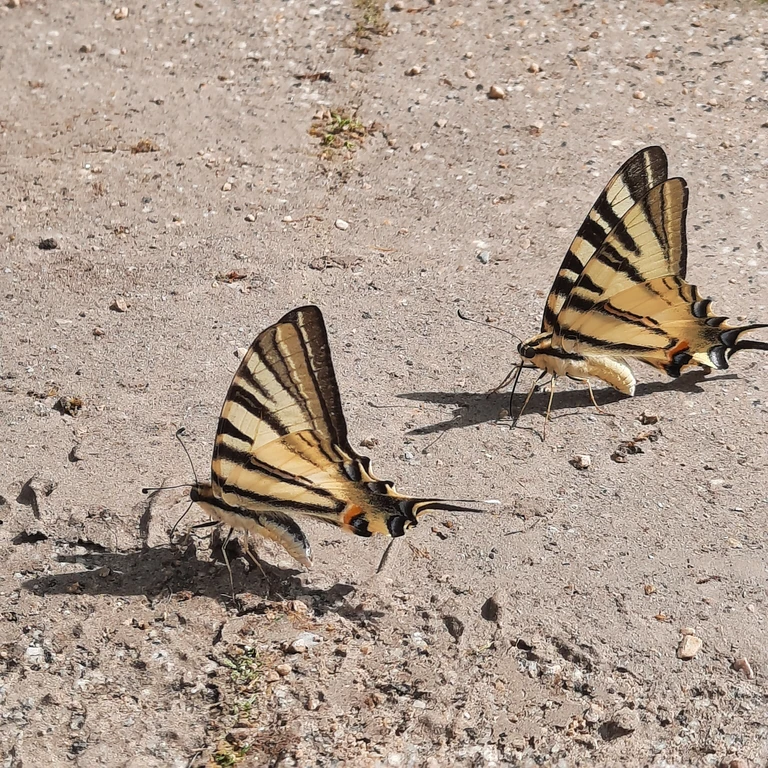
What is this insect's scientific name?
Iphiclides podalirius
